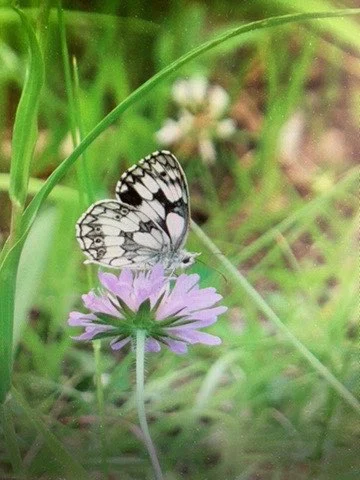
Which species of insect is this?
Melanargia galathea
